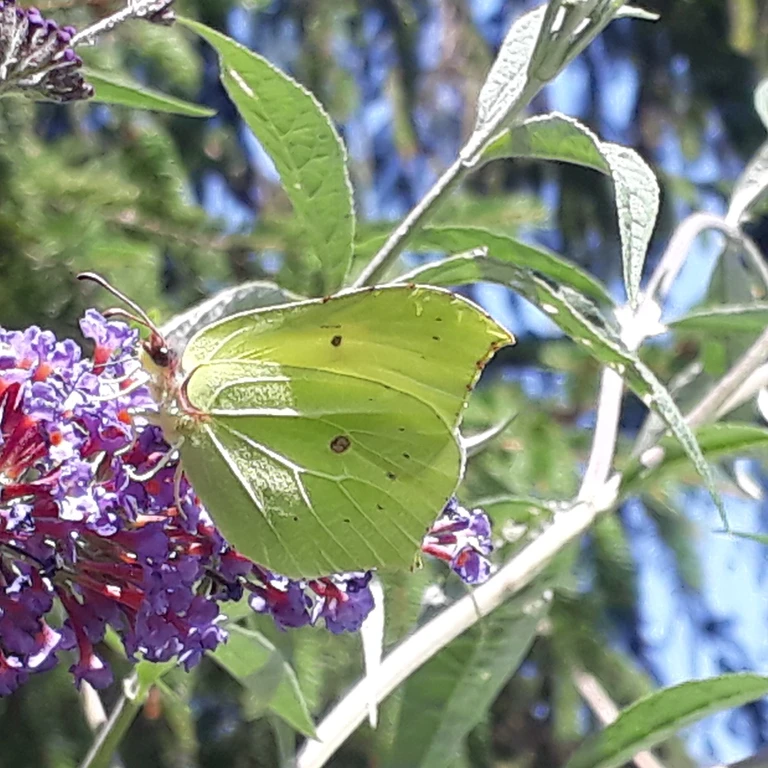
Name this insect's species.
Gonepteryx rhamni
